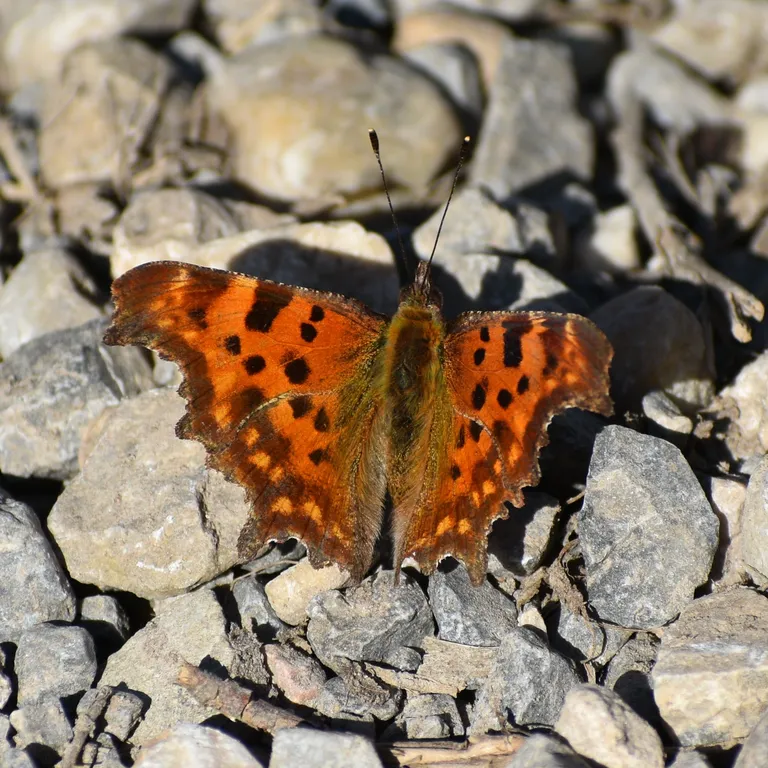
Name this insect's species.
Polygonia c-album
